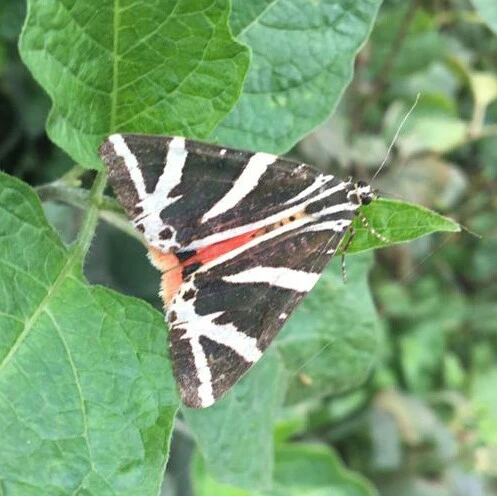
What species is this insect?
Euplagia quadripunctaria
